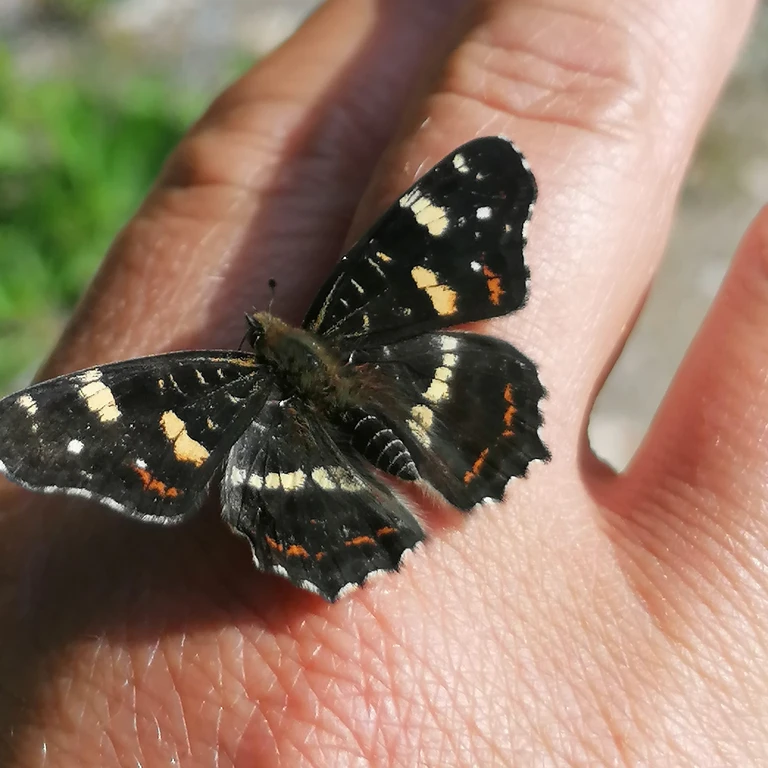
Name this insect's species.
Araschnia levana
